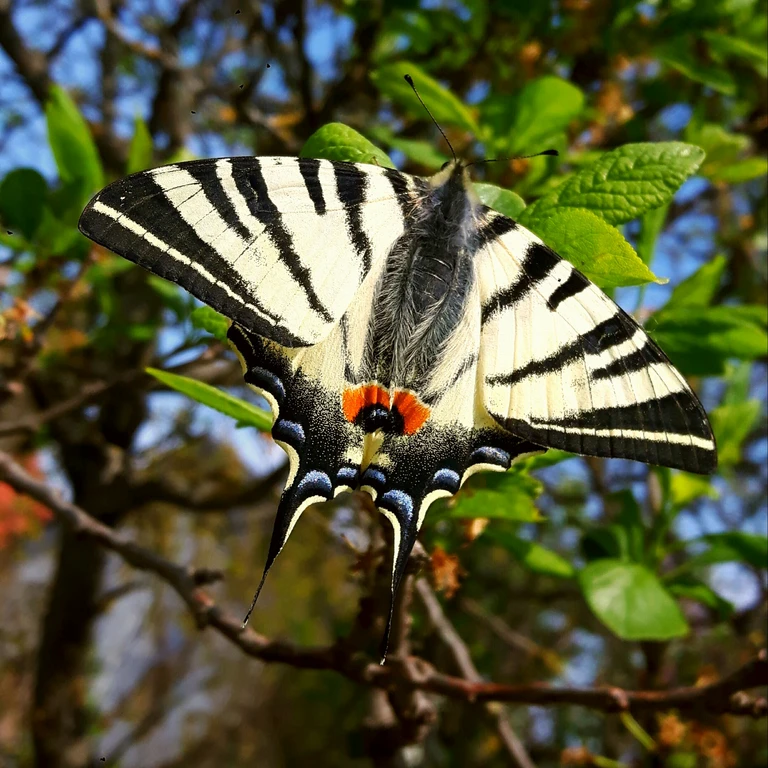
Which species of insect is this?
Iphiclides podalirius
